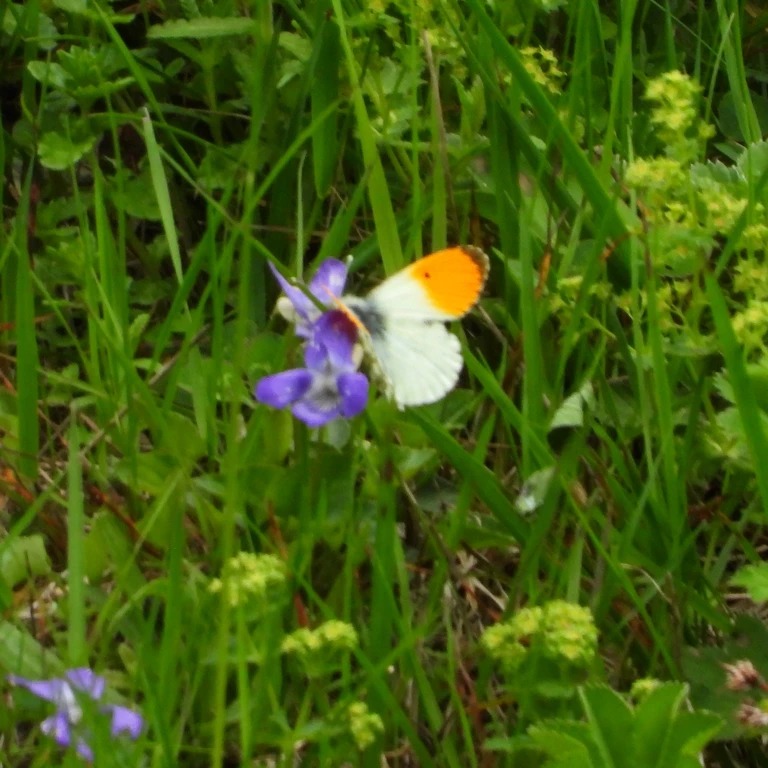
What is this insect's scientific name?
Anthocharis cardamines
